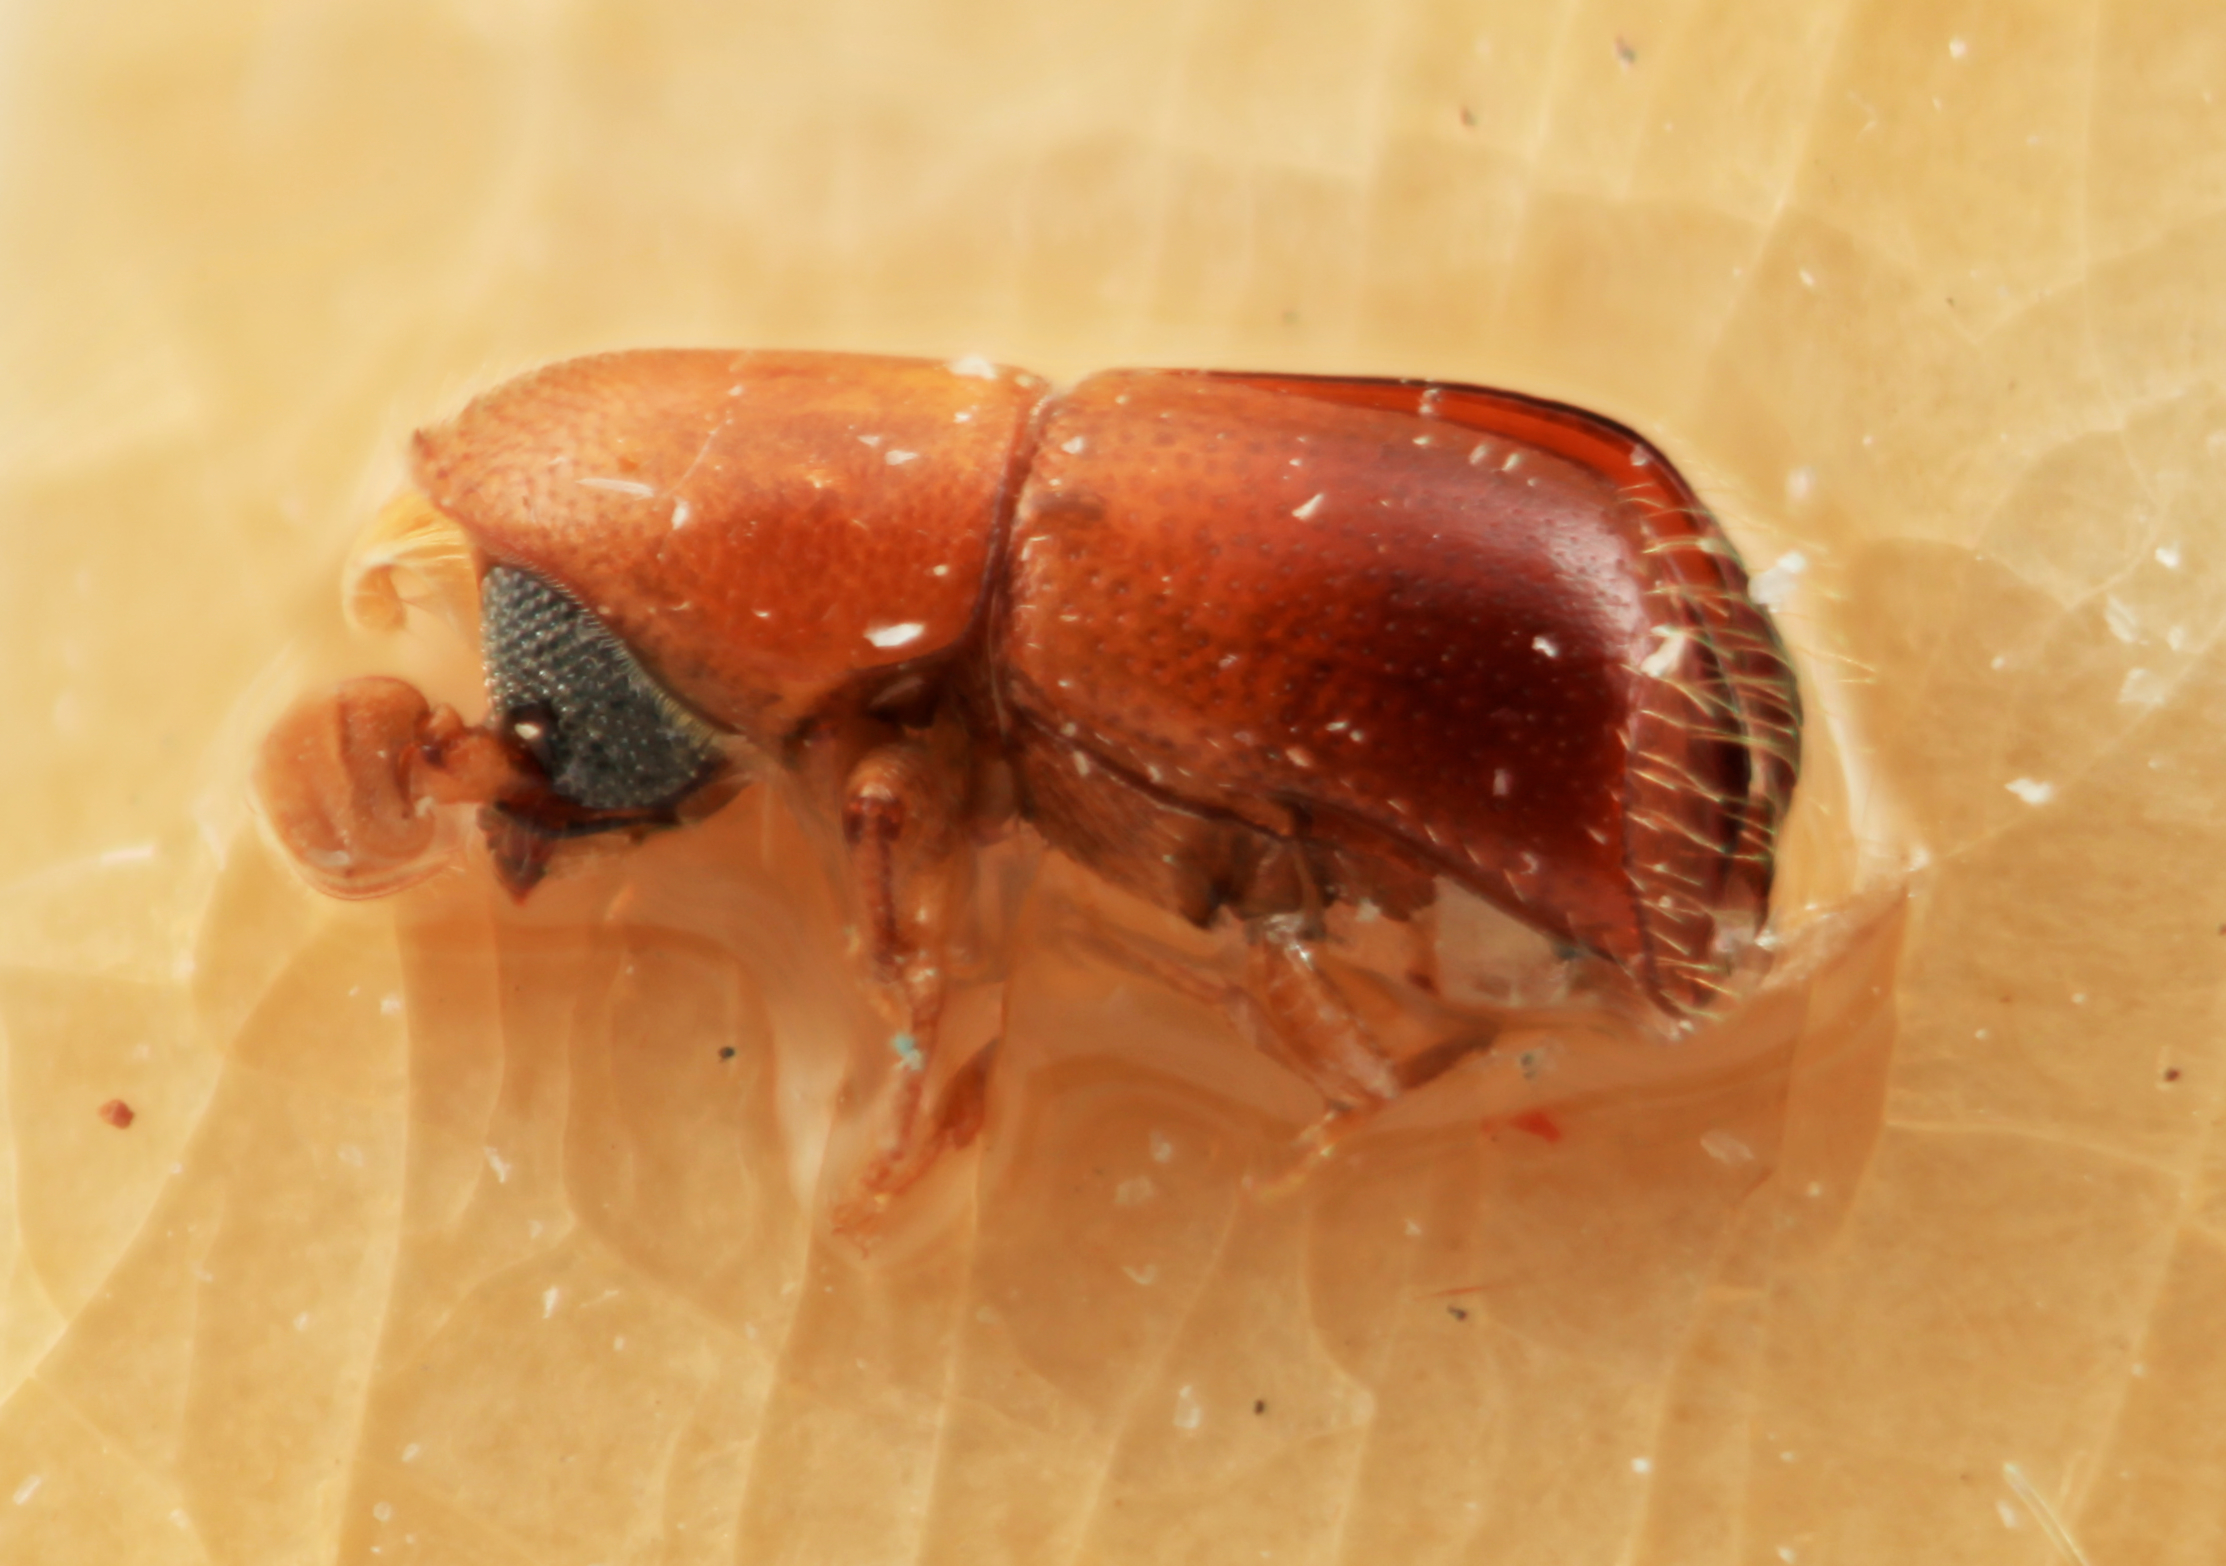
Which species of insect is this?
Corthylus schulzi
